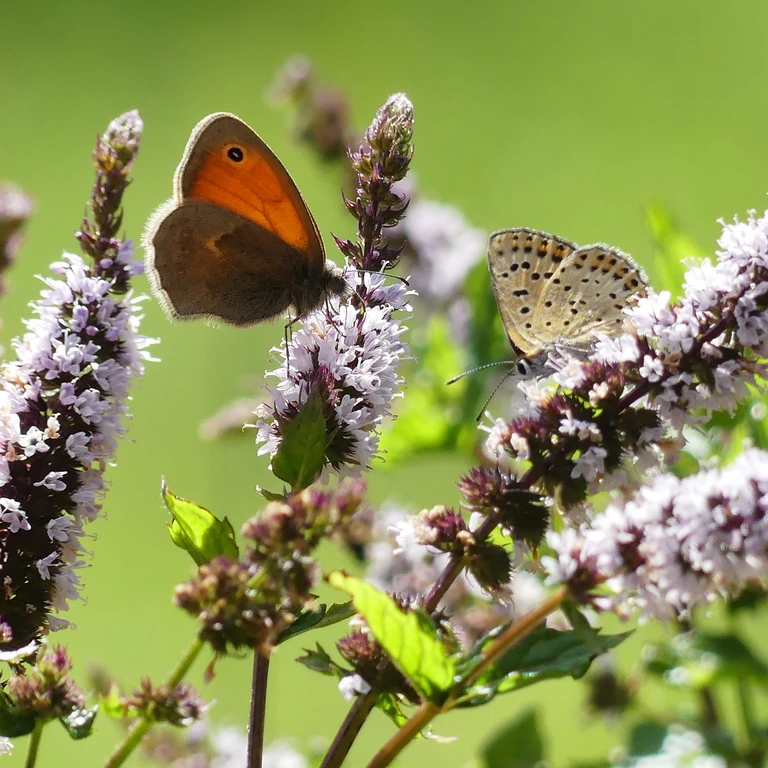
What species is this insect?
Coenonympha pamphilus
